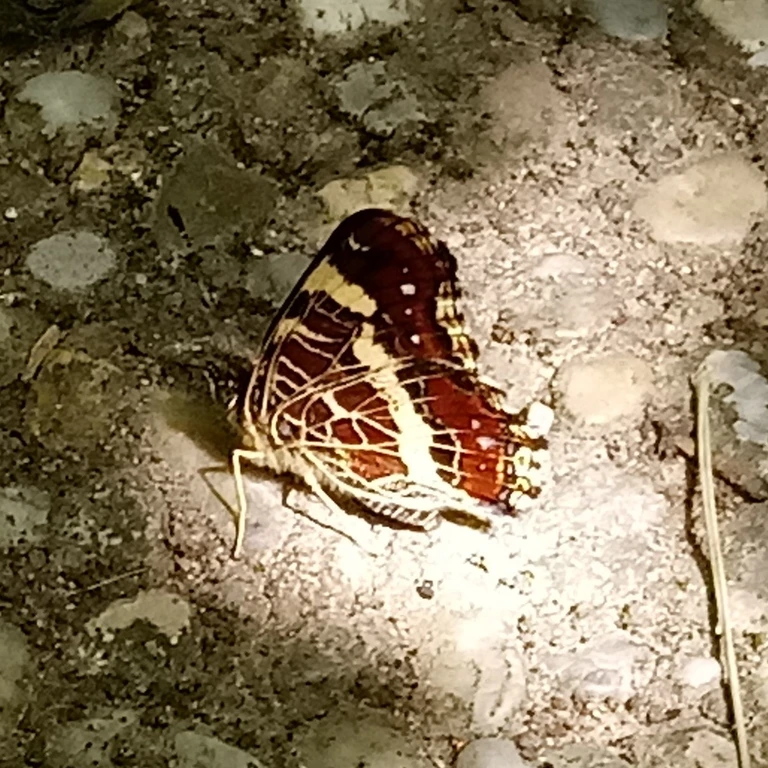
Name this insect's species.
Araschnia levana
